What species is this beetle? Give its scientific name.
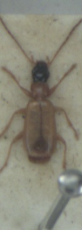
Demetrias monostigma
